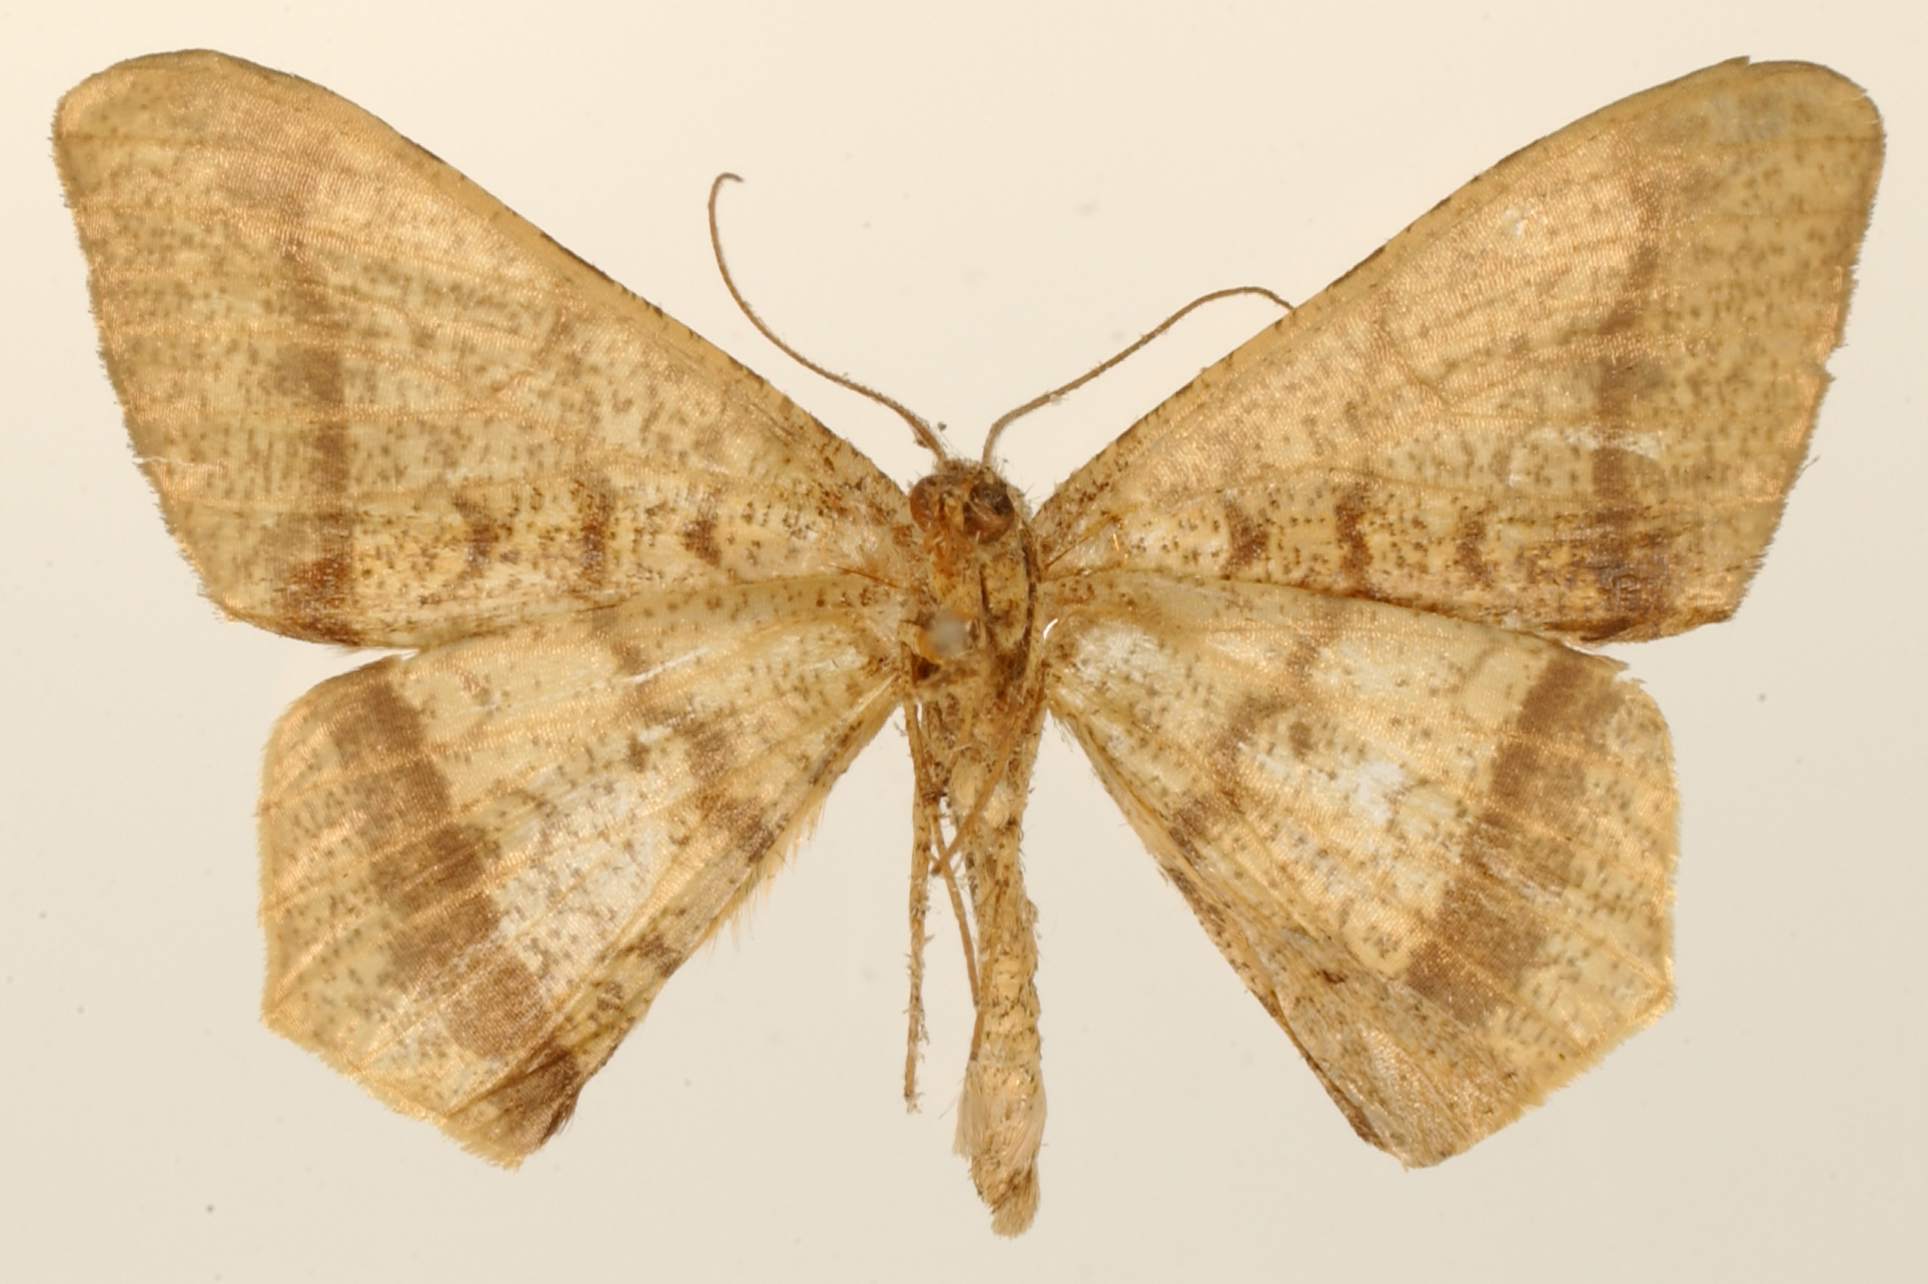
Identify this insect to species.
Semiothisa sarda
